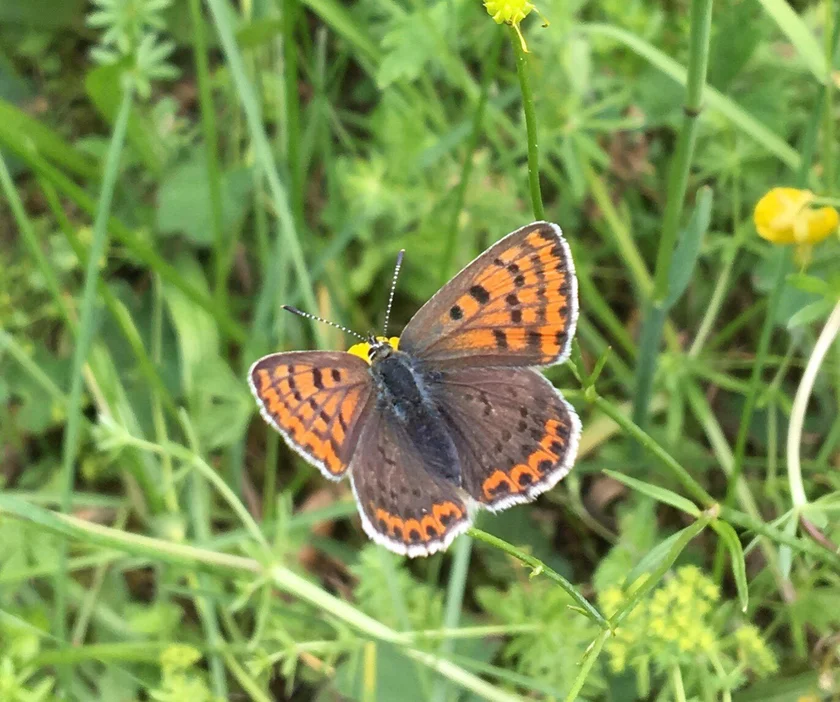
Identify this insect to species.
Lycaena tityrus (also Loweia tityrus)
